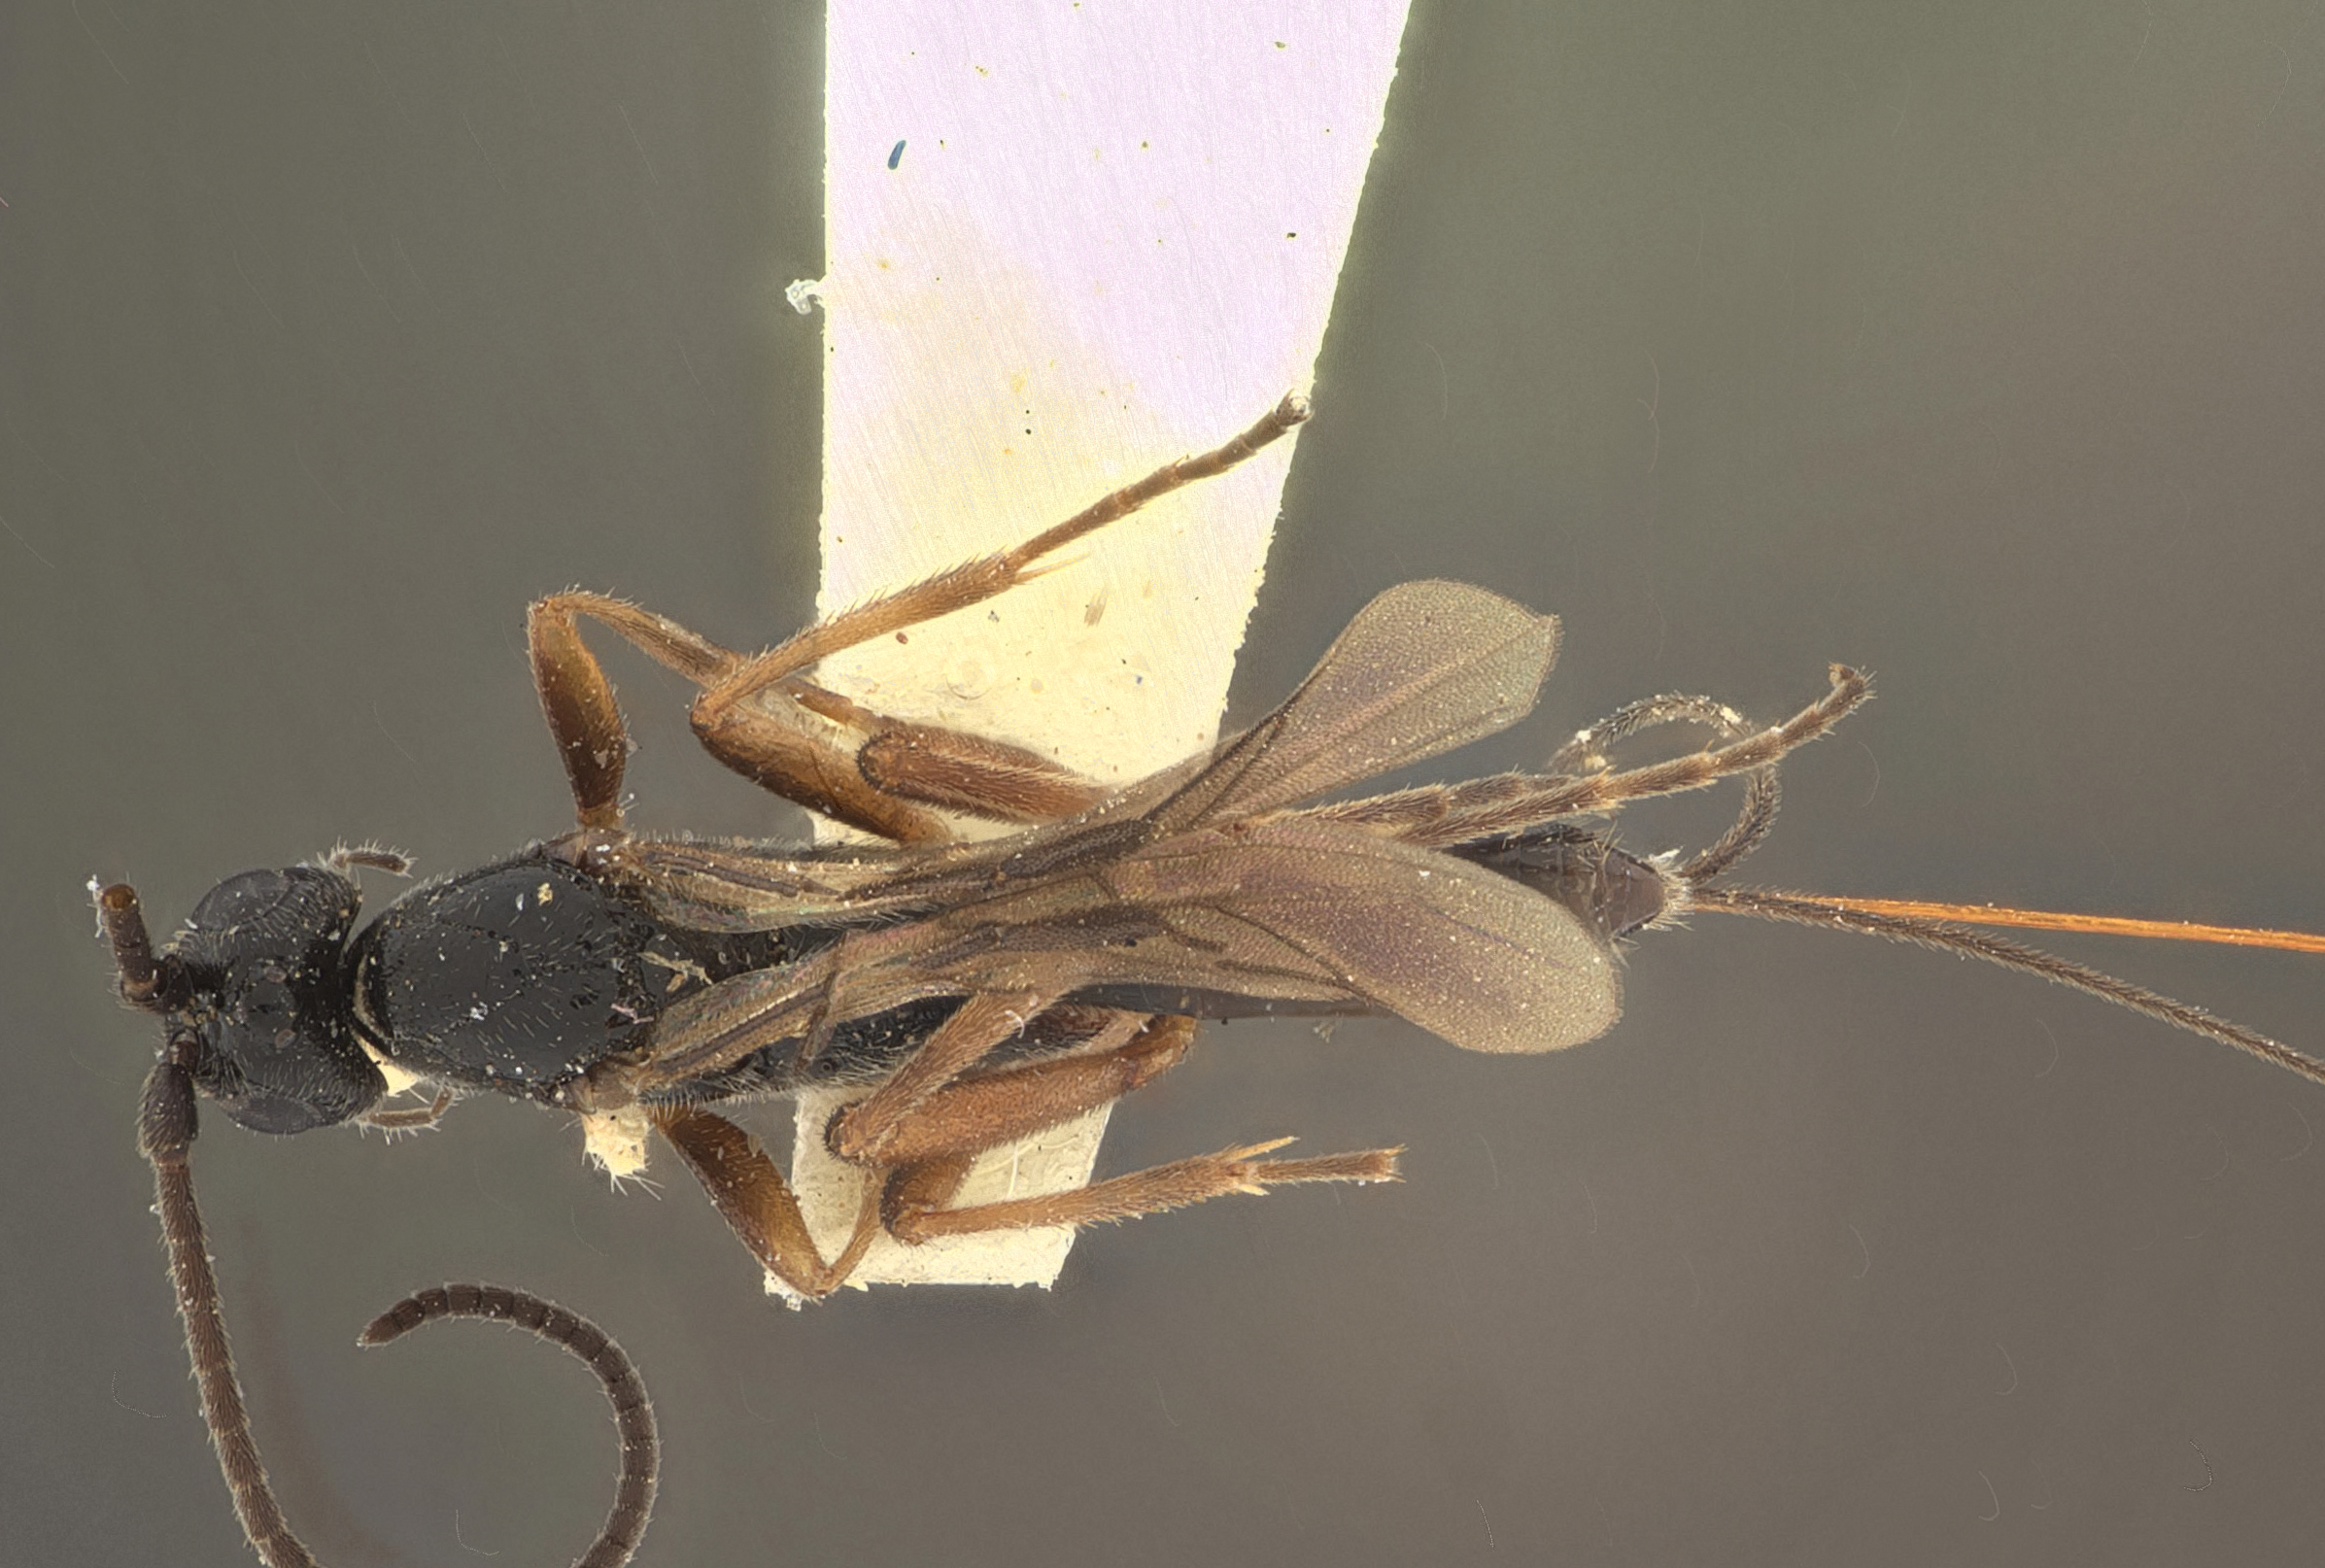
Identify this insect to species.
Orgilus strigosus
